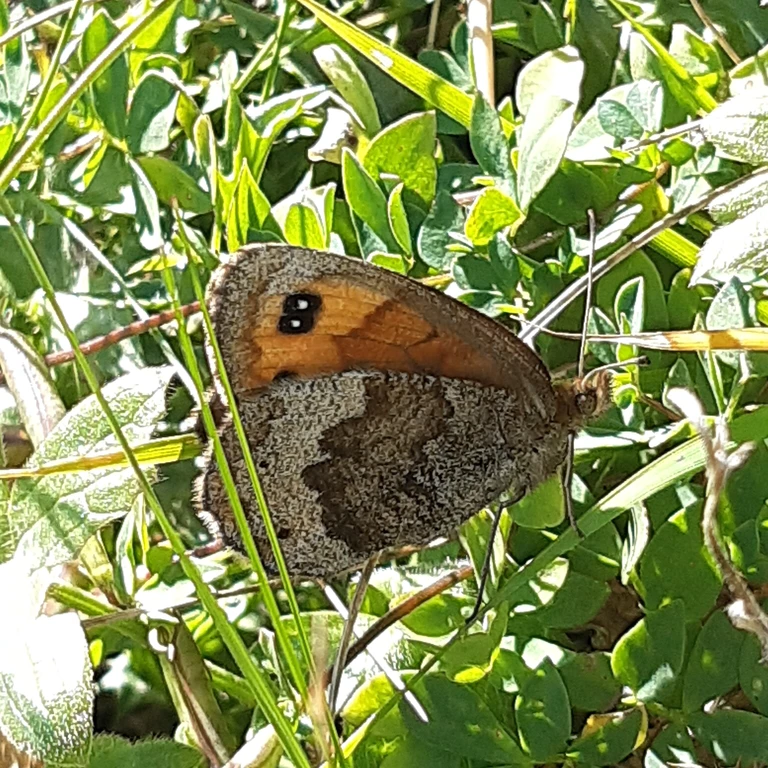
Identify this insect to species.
Erebia pronoe
